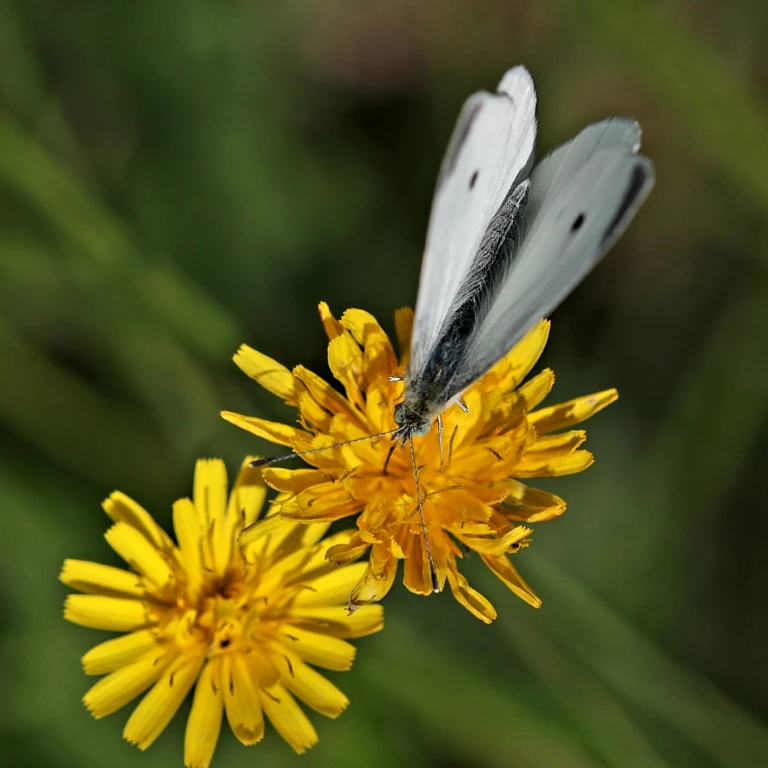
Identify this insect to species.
Pieris rapae
